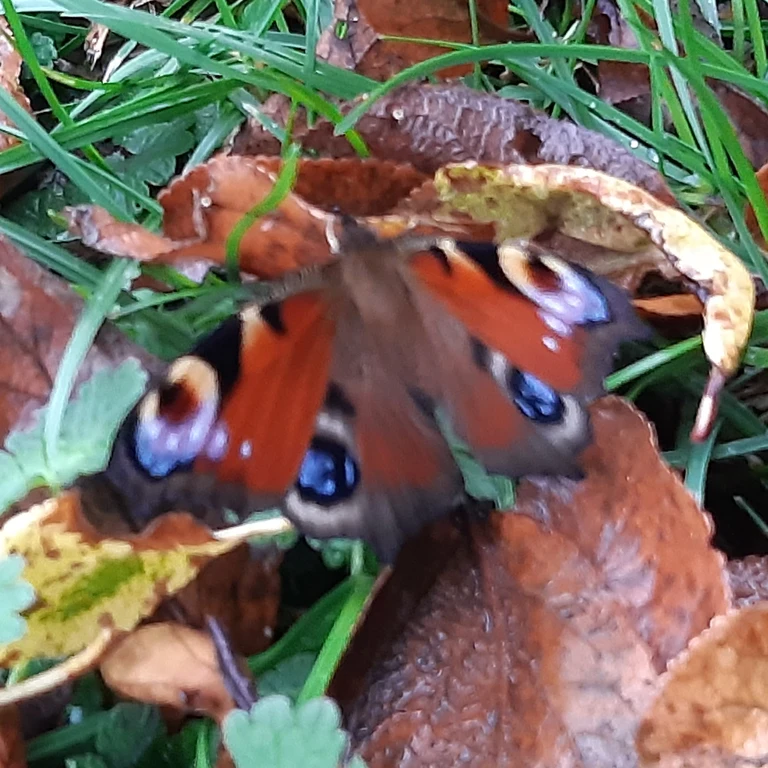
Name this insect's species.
Aglais io
